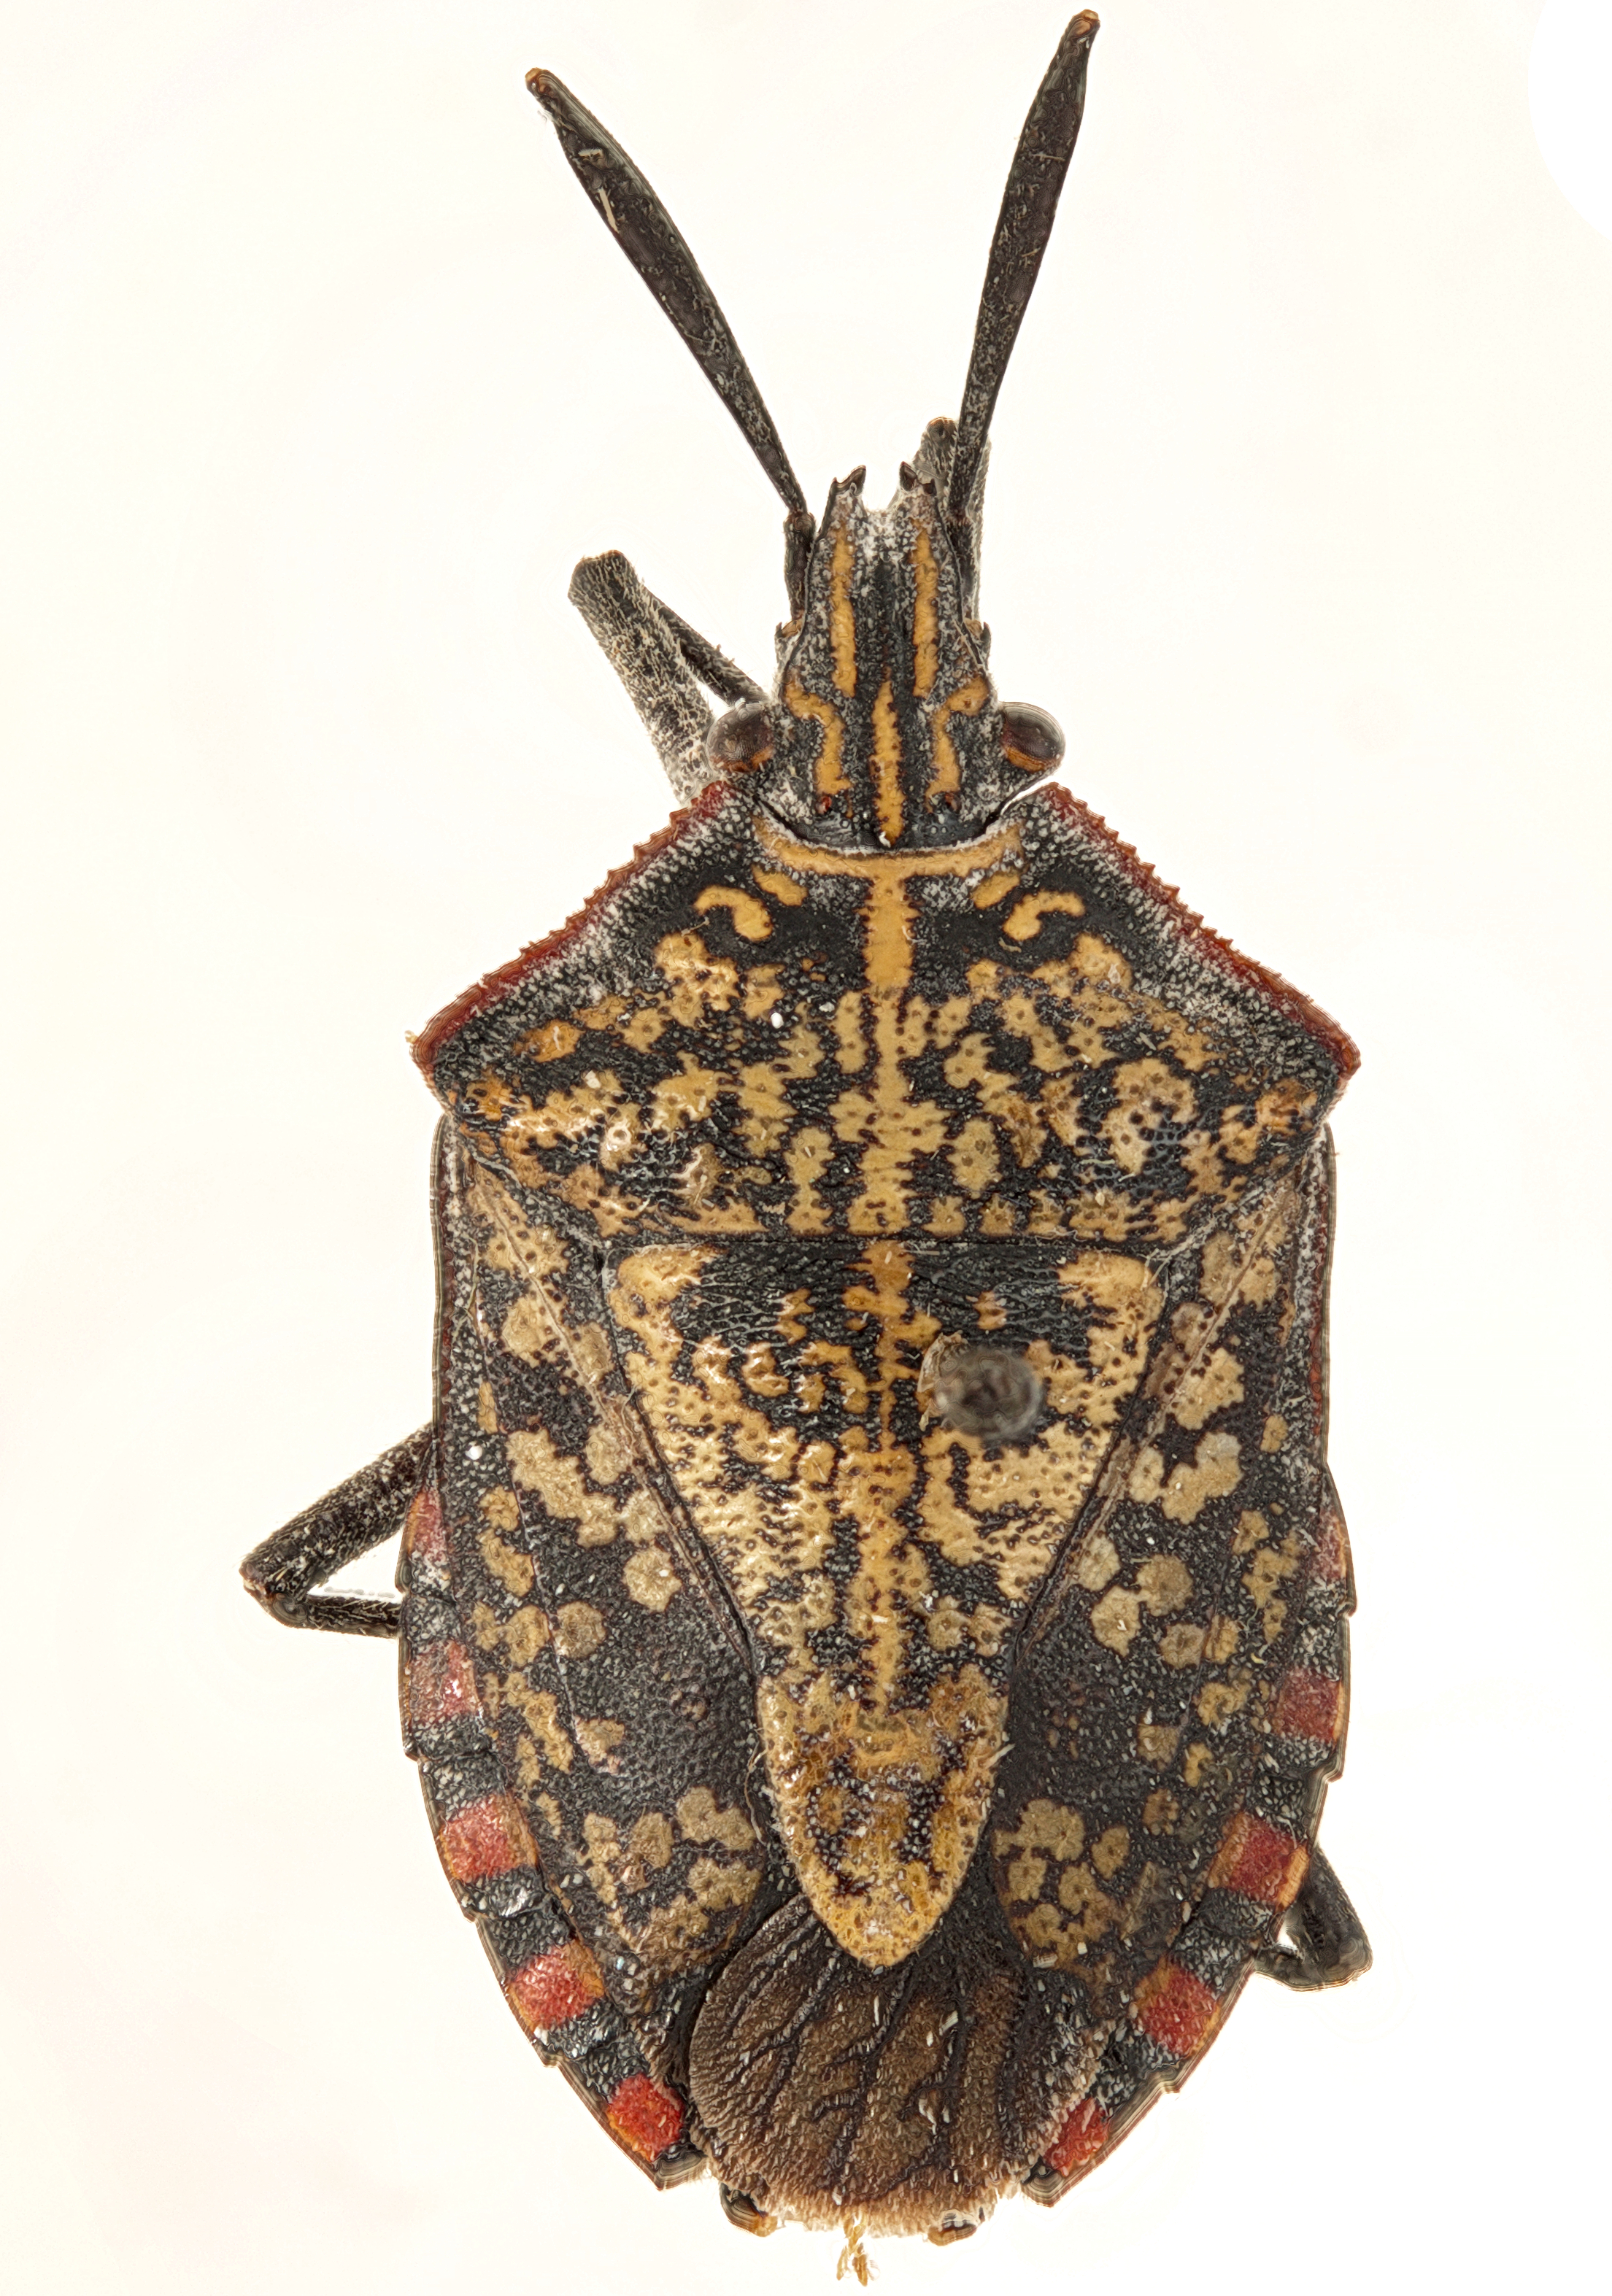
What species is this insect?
Atelocera serrata
